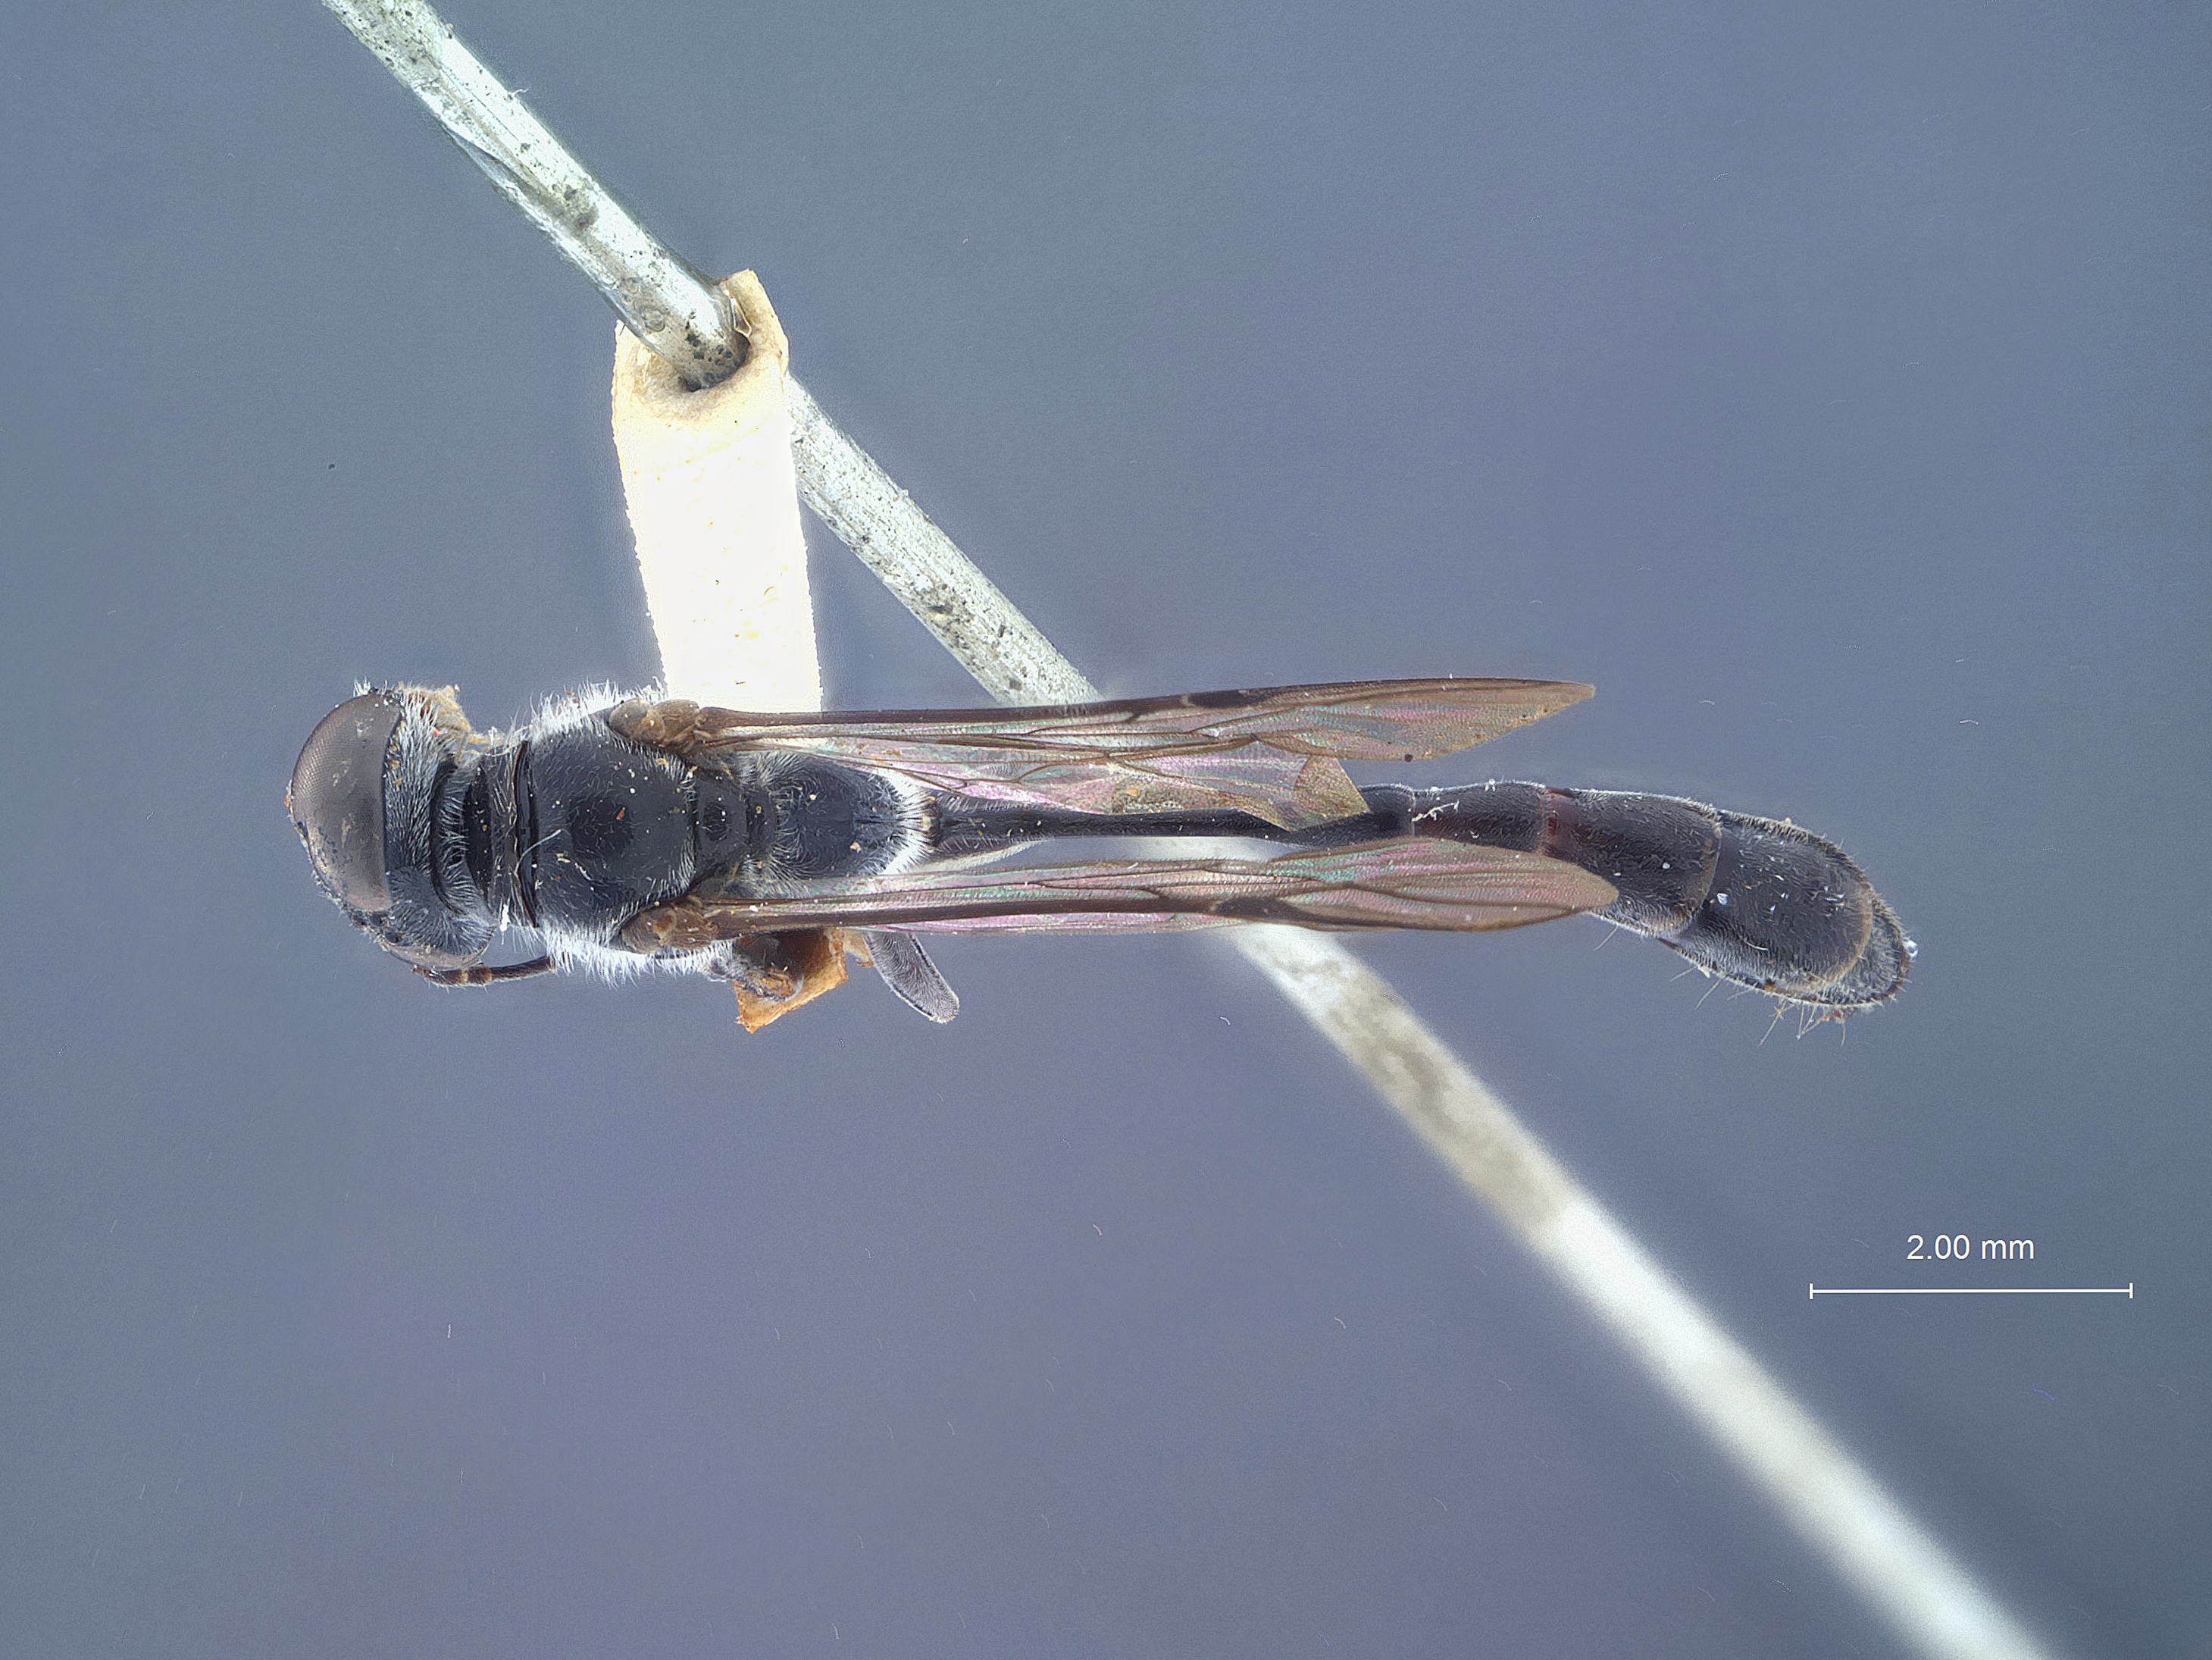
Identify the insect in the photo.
Trypoxylon outang
